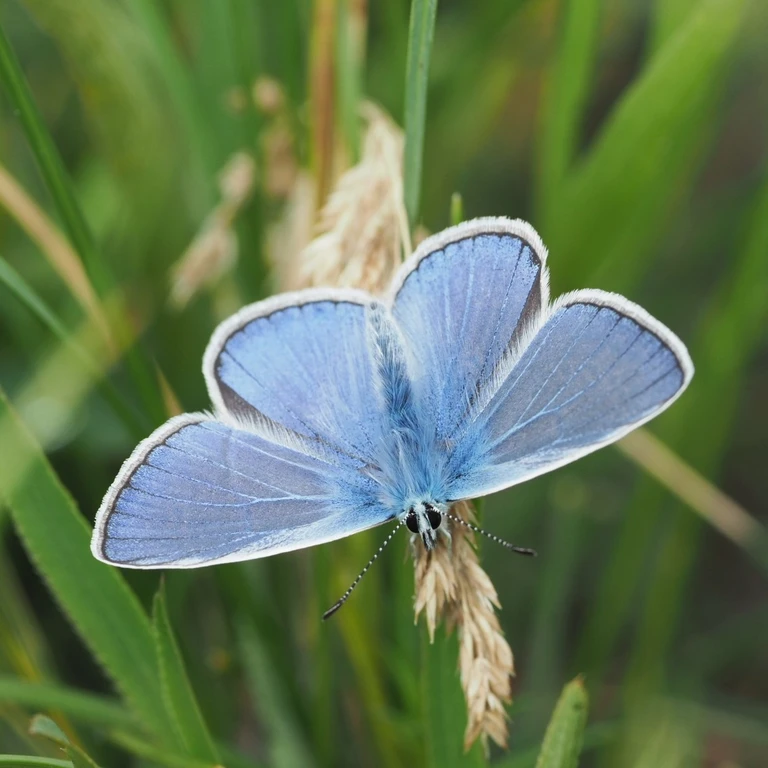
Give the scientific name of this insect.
Polyommatus icarus
